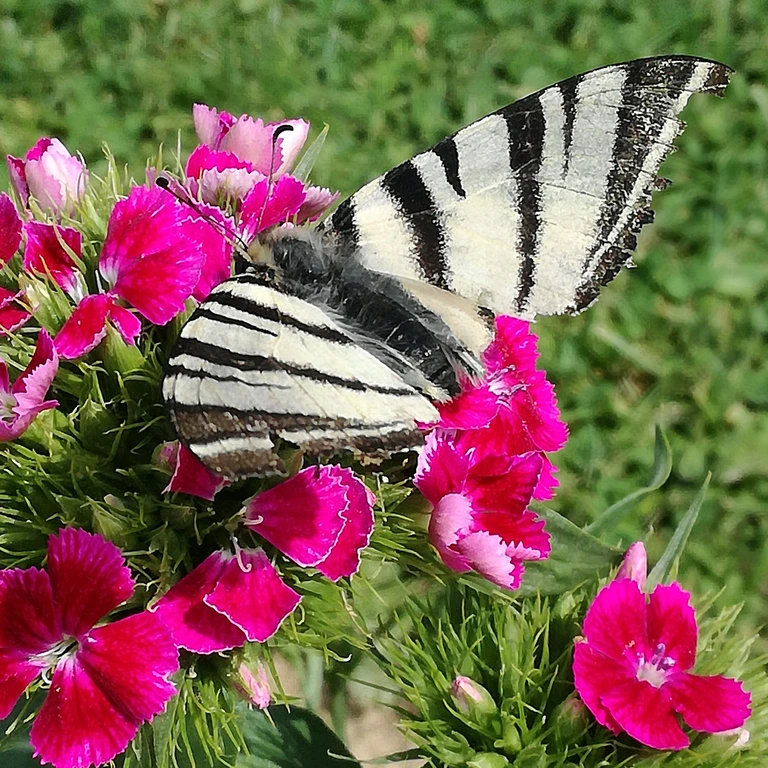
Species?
Iphiclides podalirius
